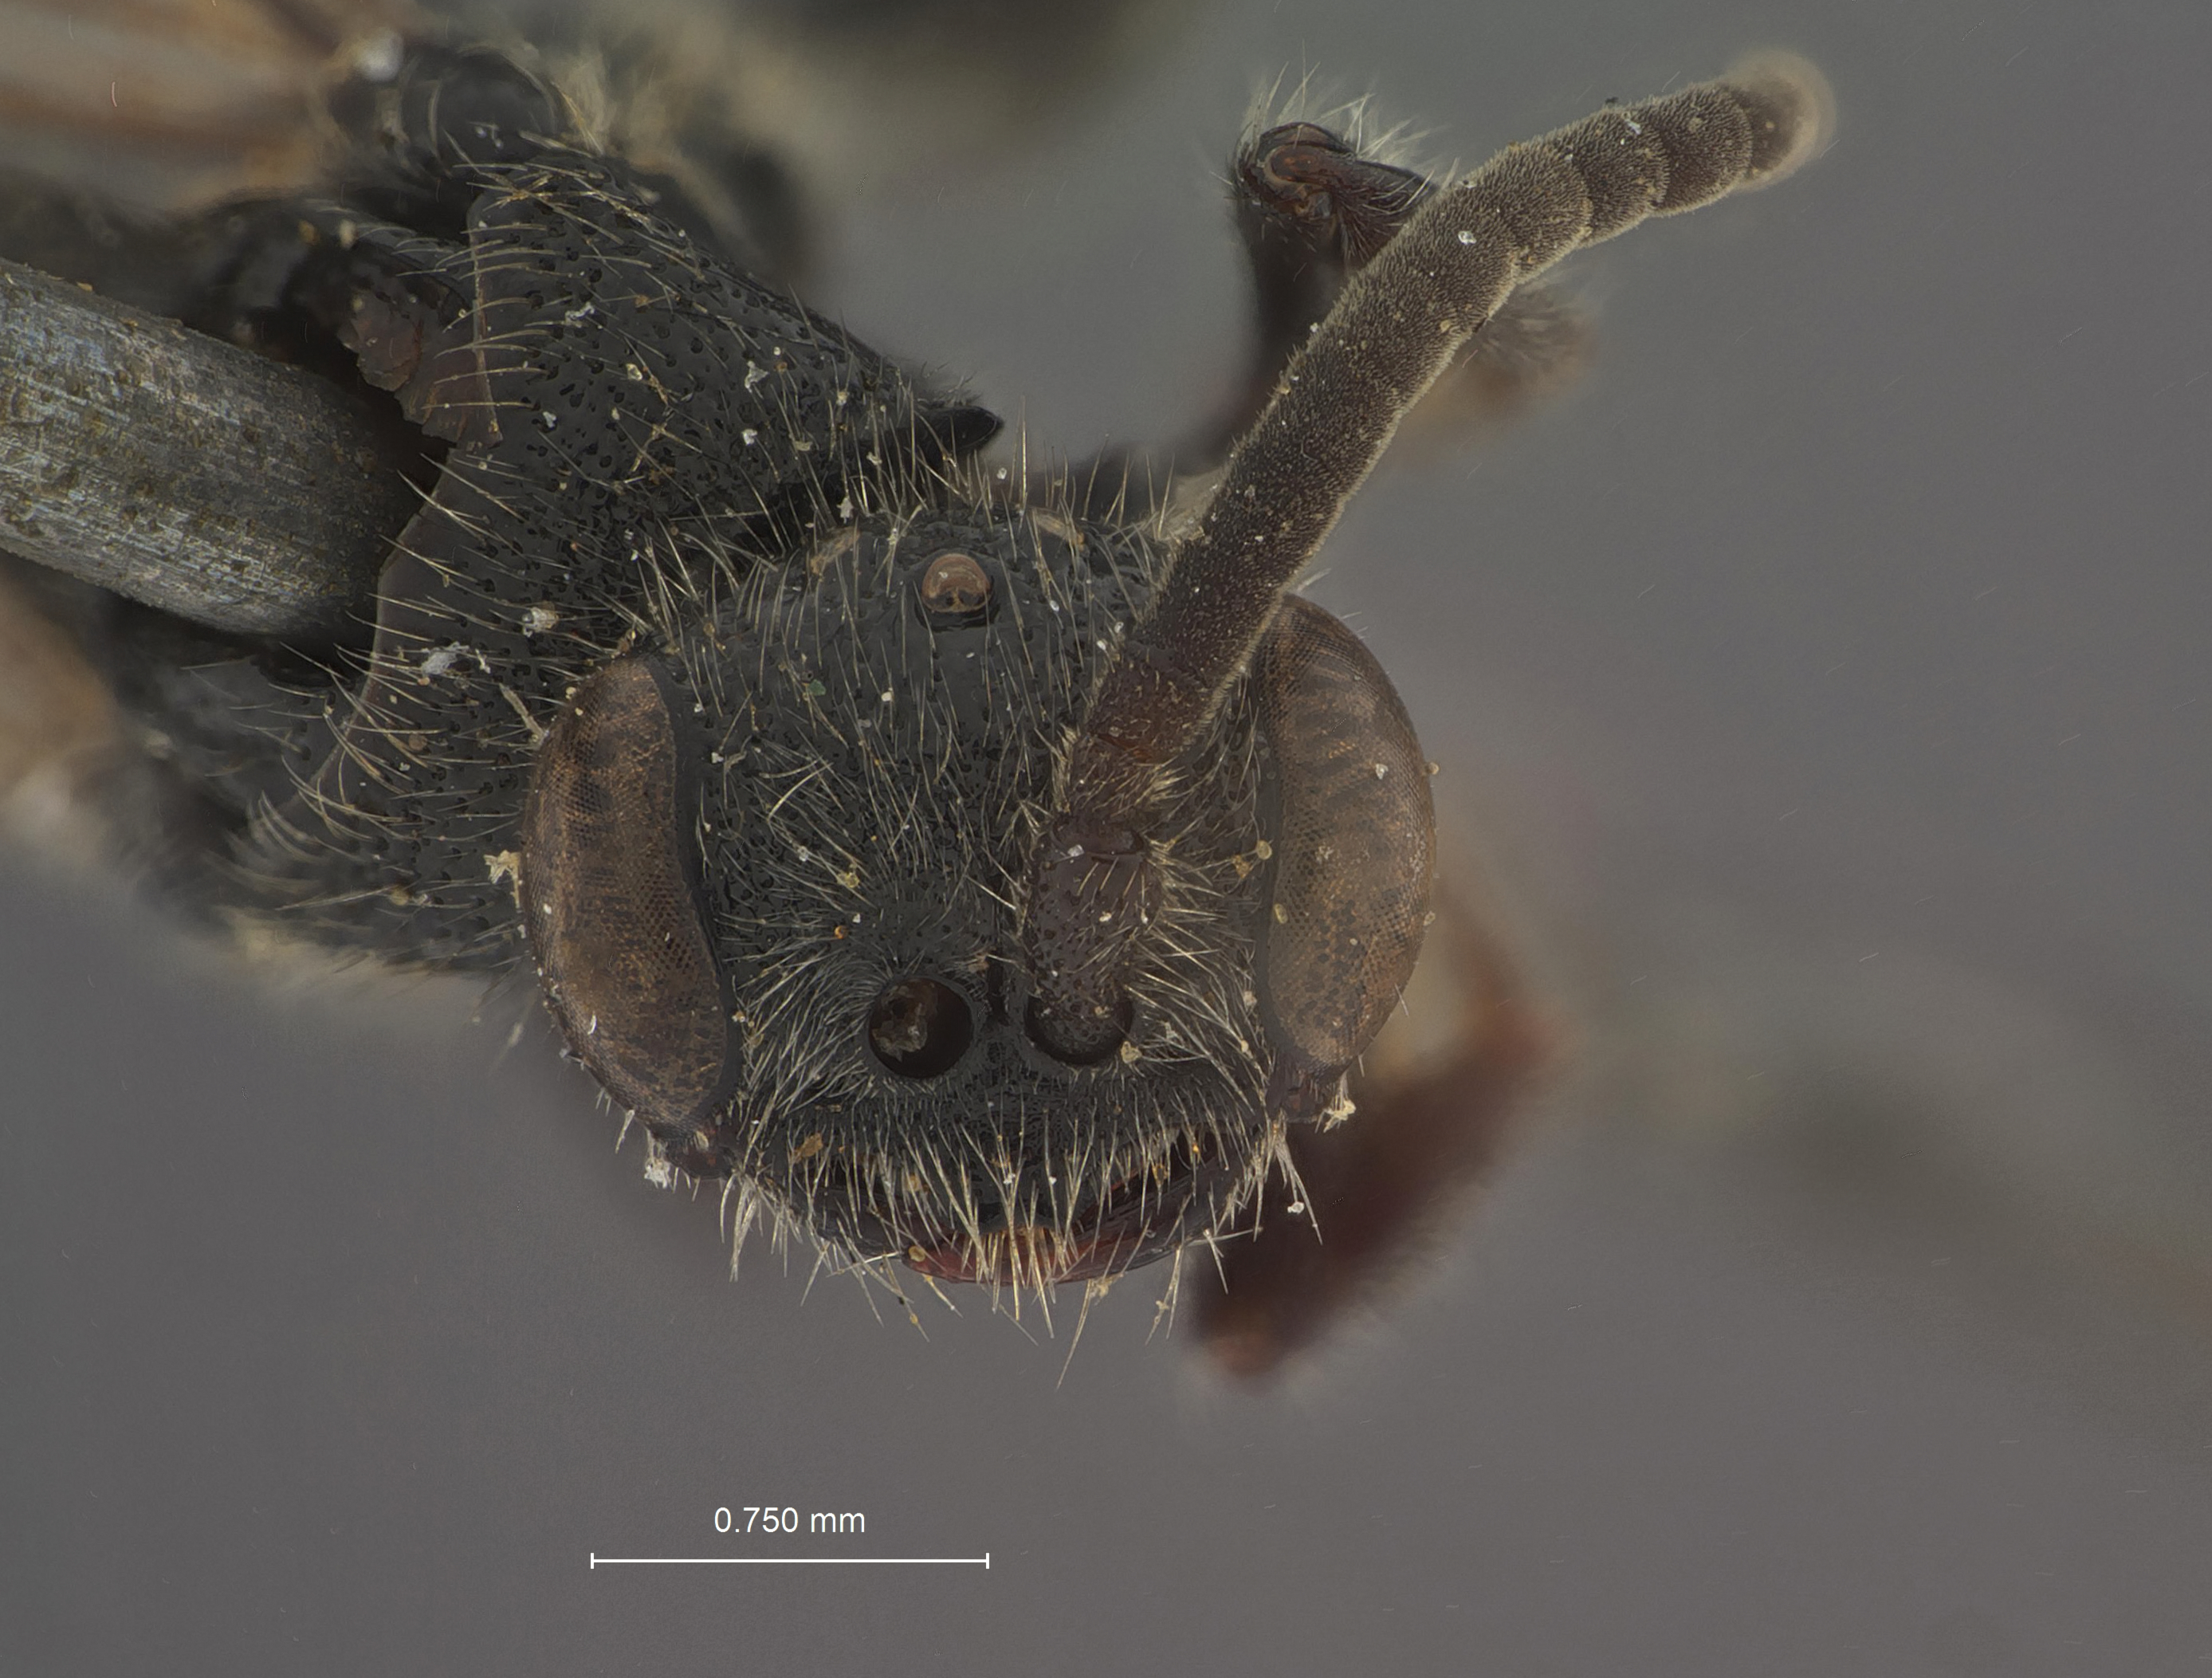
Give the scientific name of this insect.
Tiphia townsendi
